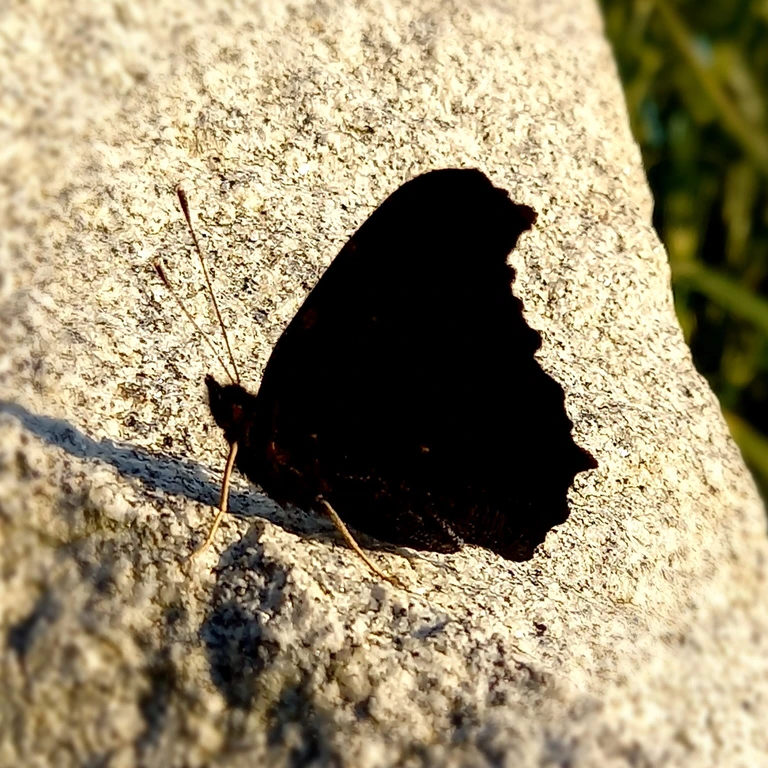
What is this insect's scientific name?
Aglais io
